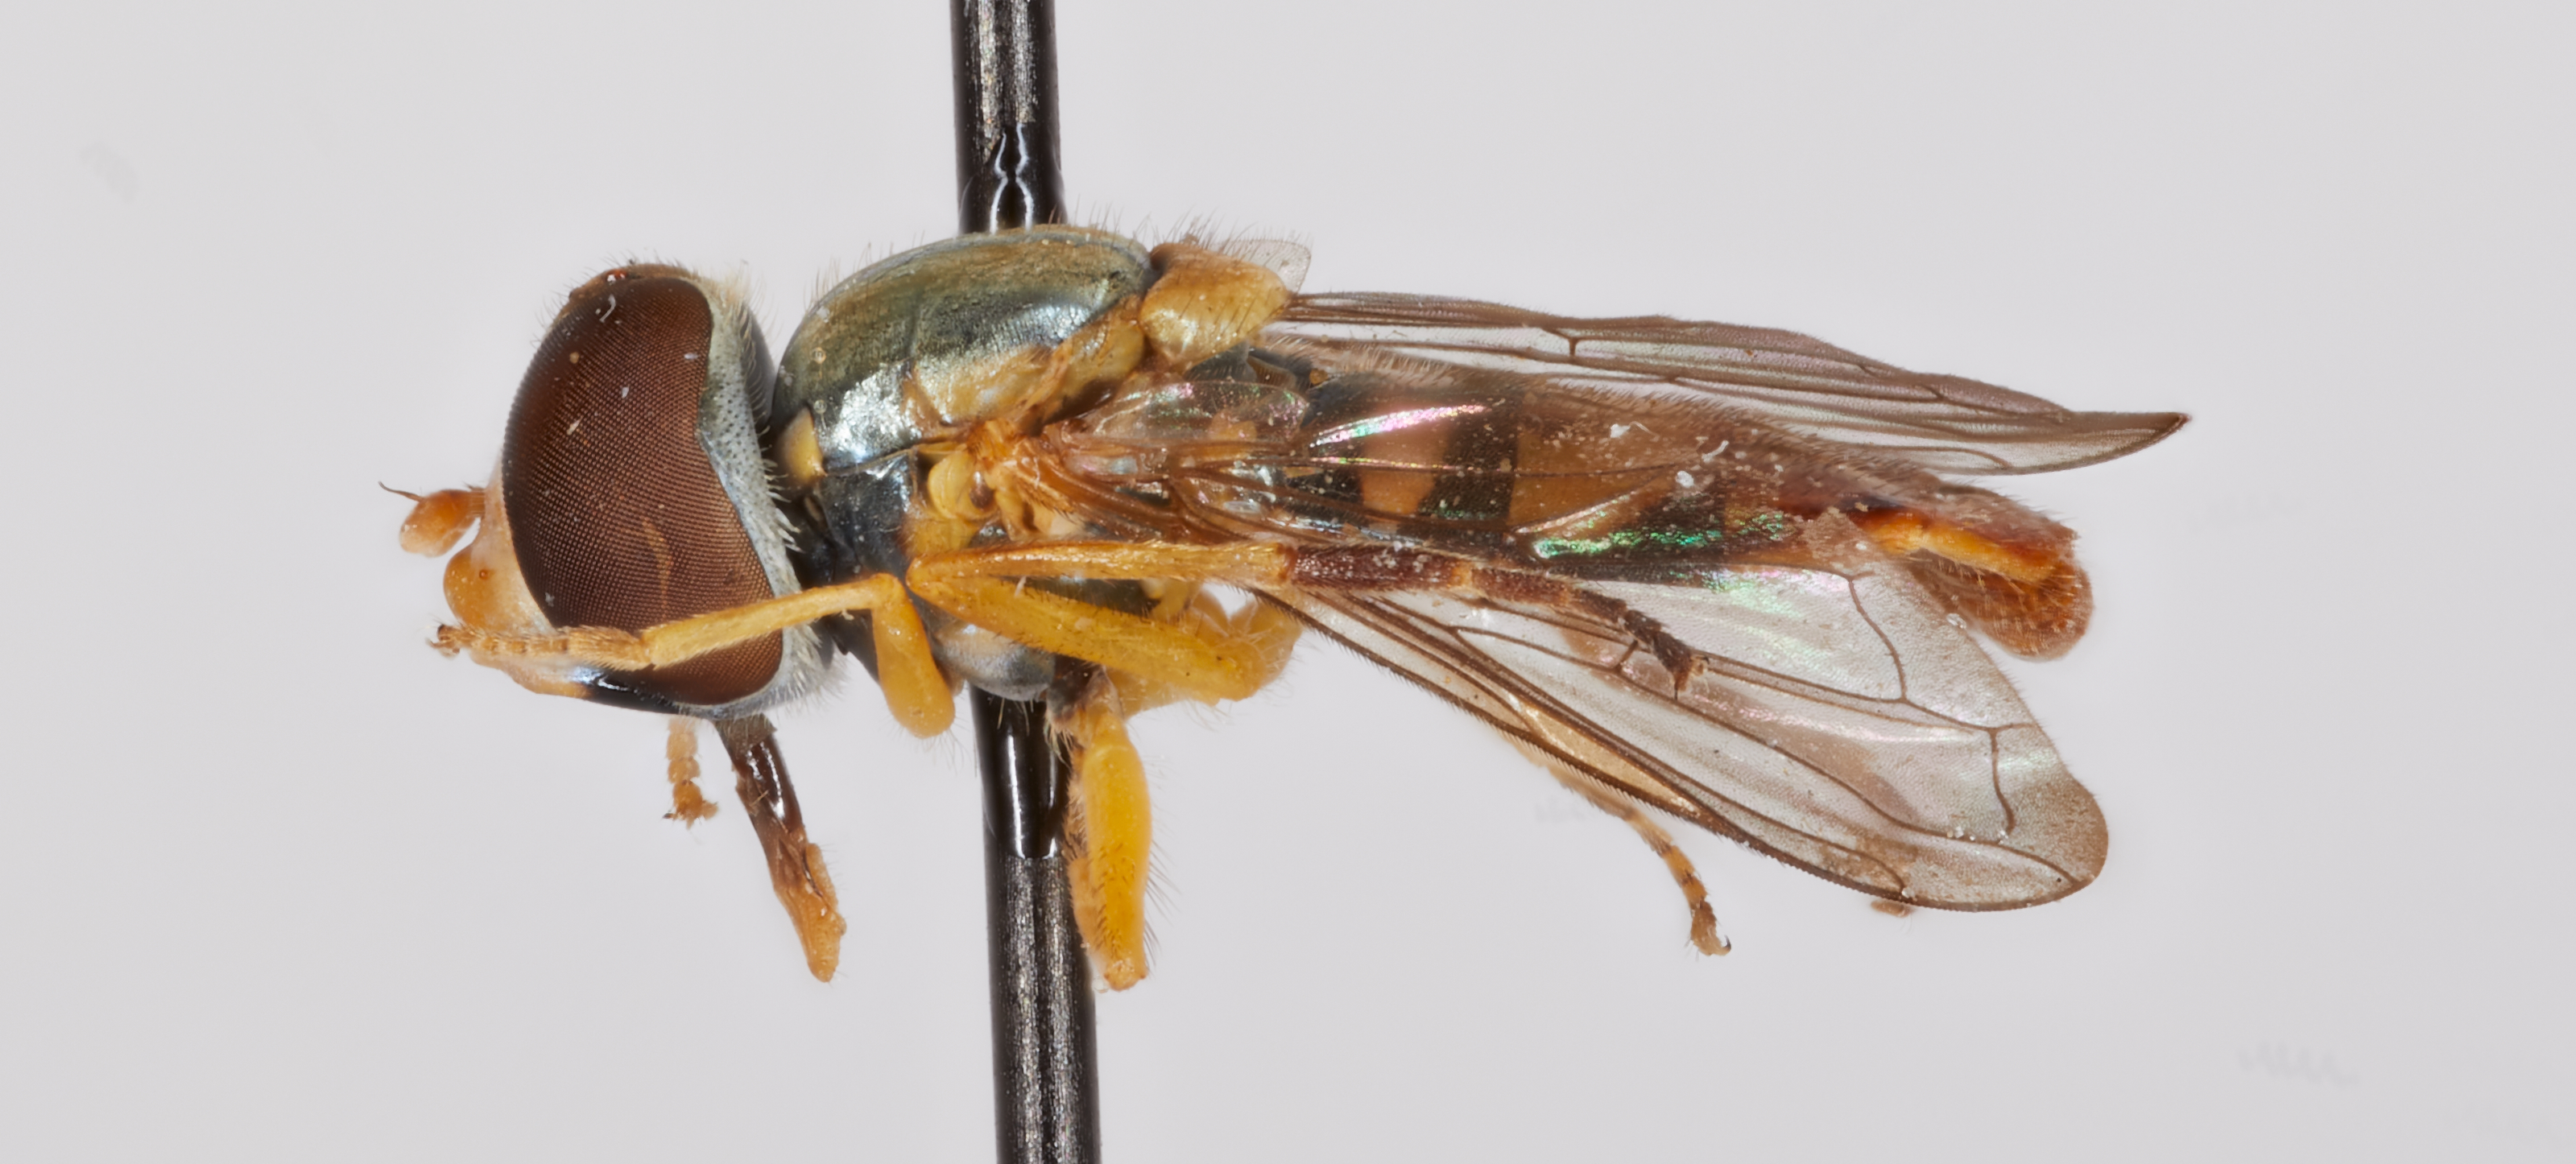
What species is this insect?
Toxomerus rohri
